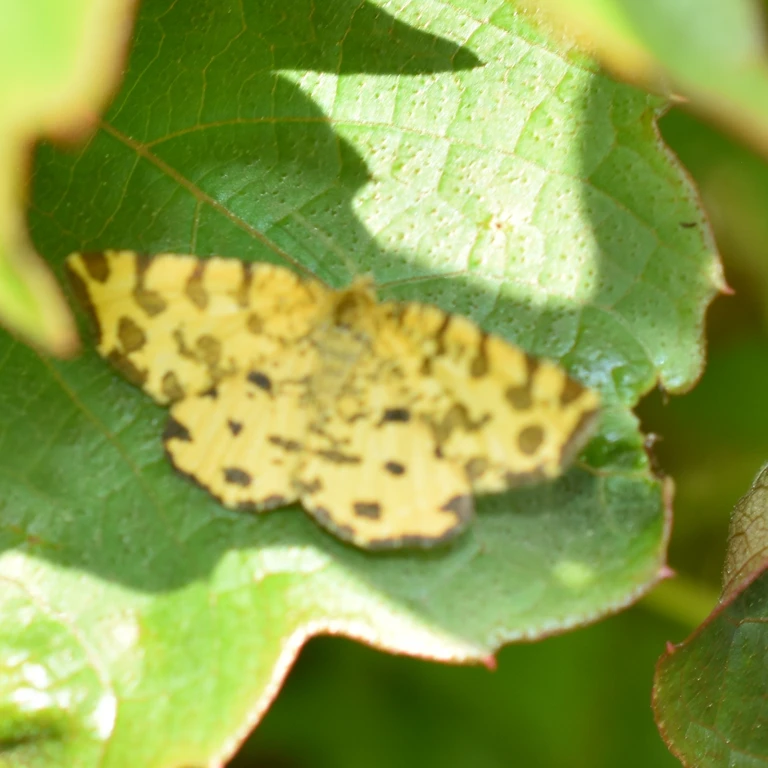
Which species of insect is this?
Pseudopanthera macularia
